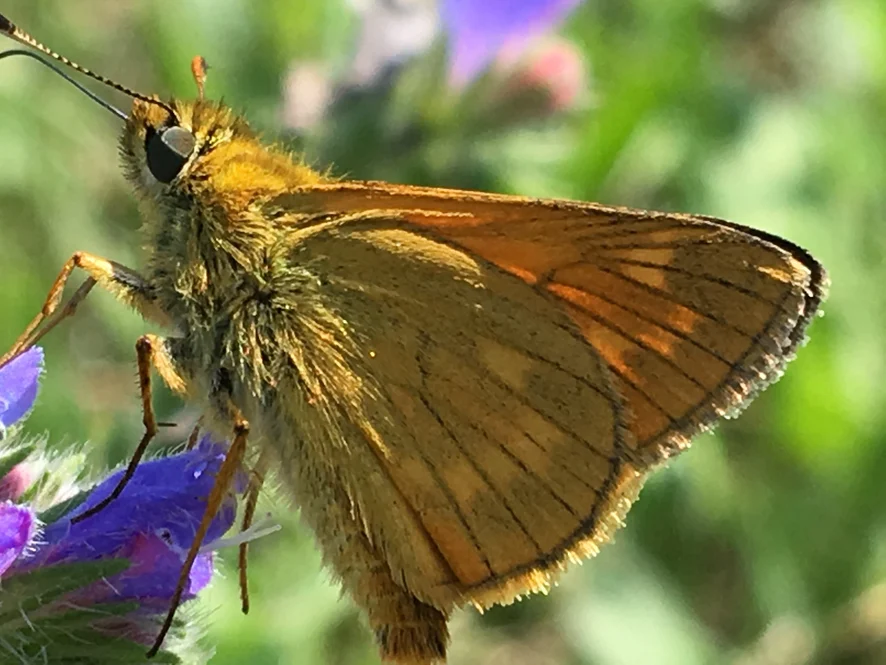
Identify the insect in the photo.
Ochlodes sylvanus (also Ochlodes venata)
